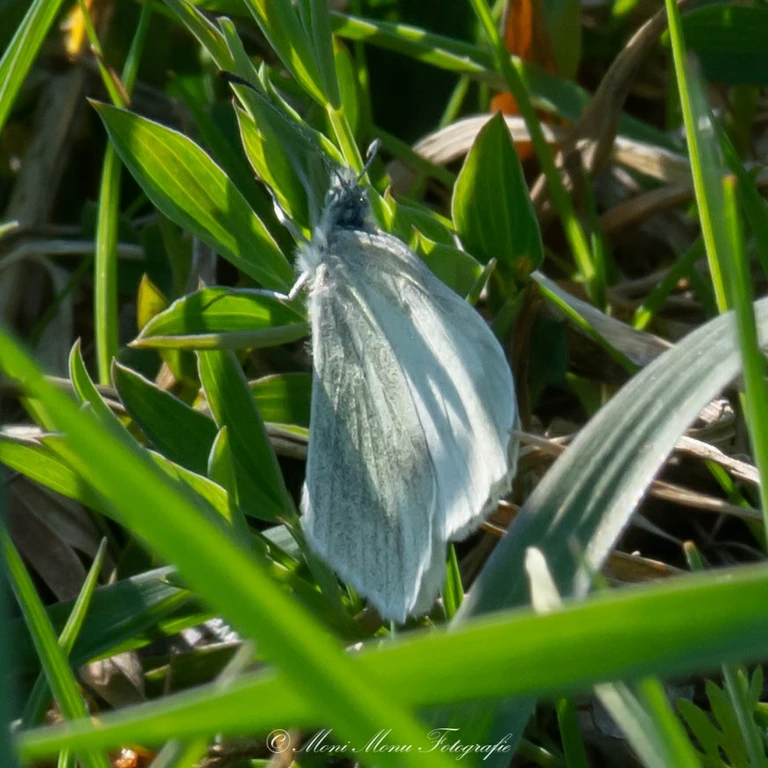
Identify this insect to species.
Leptidea sinapis/juvernica
